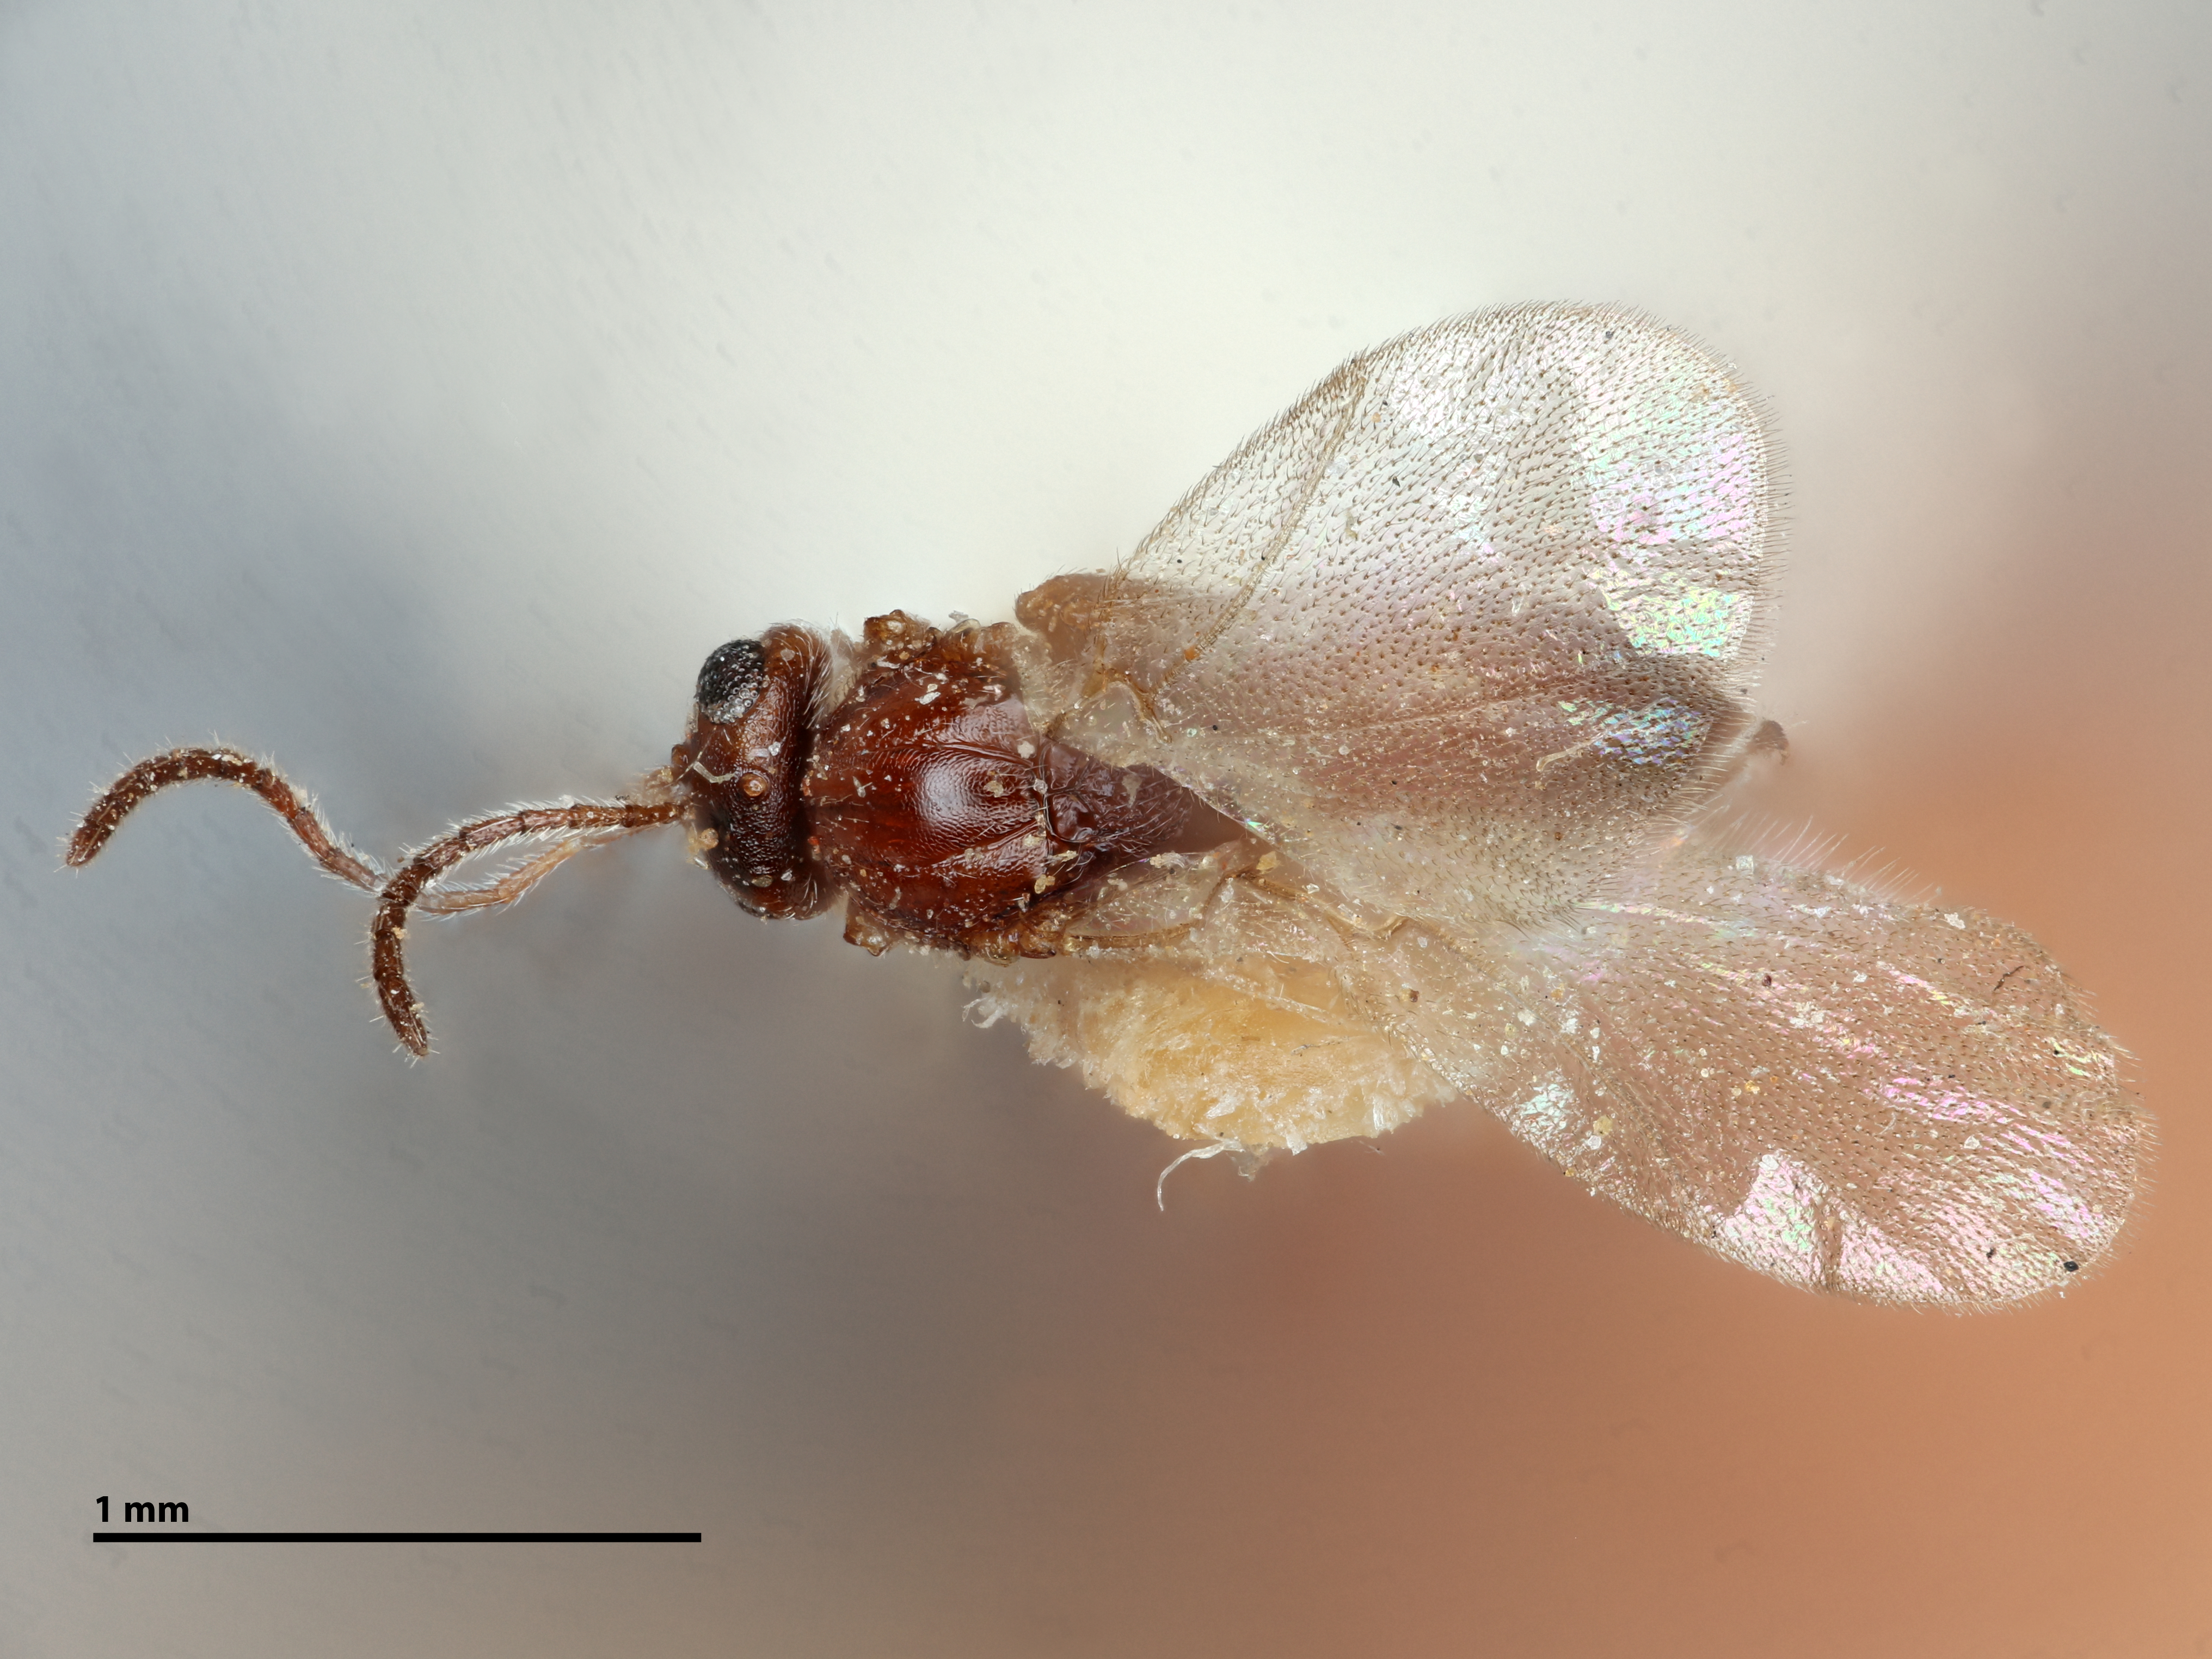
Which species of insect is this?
Andricus stellaris
